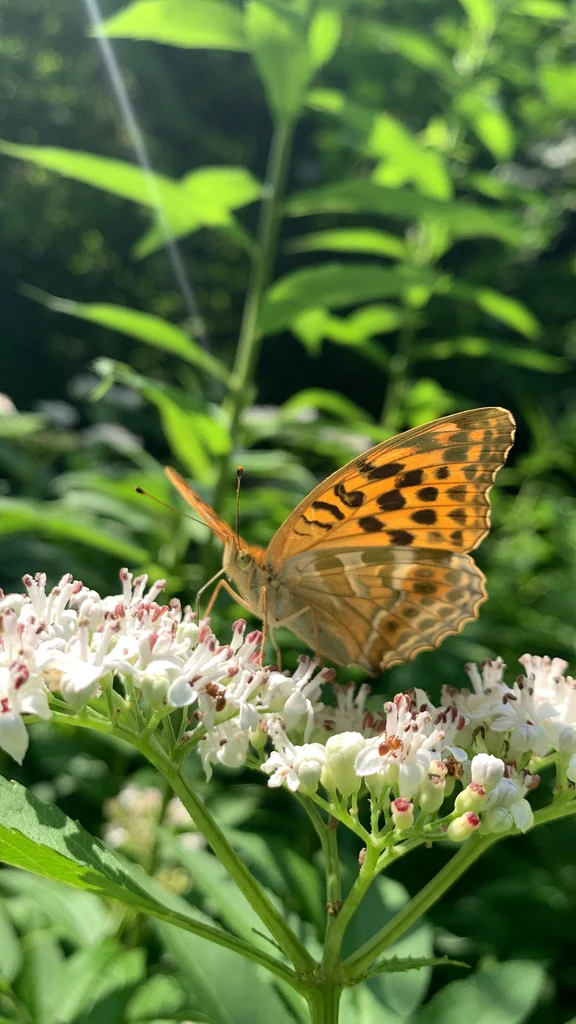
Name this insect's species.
Argynnis paphia
